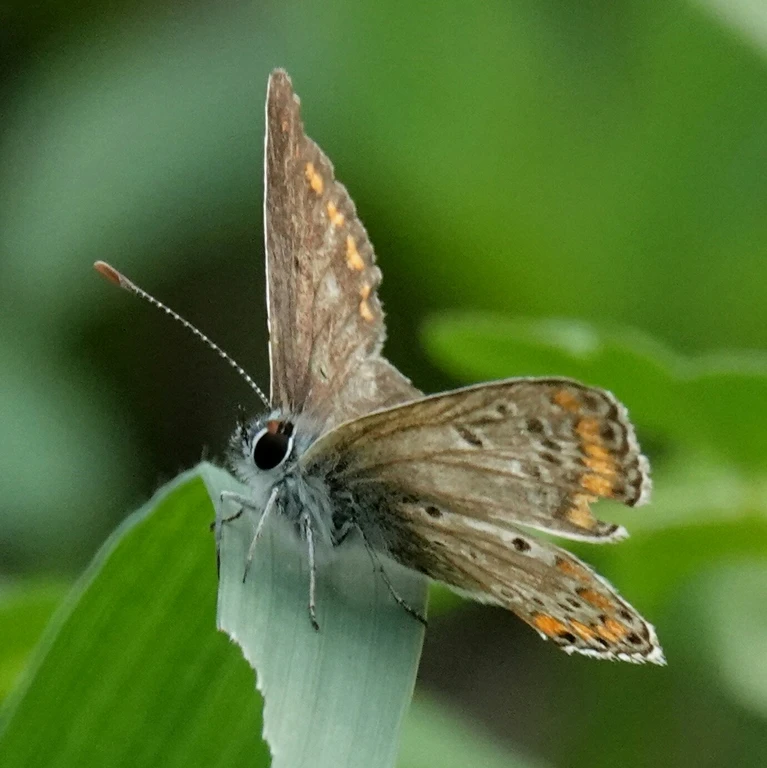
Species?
Aricia agestis/artaxerxes
